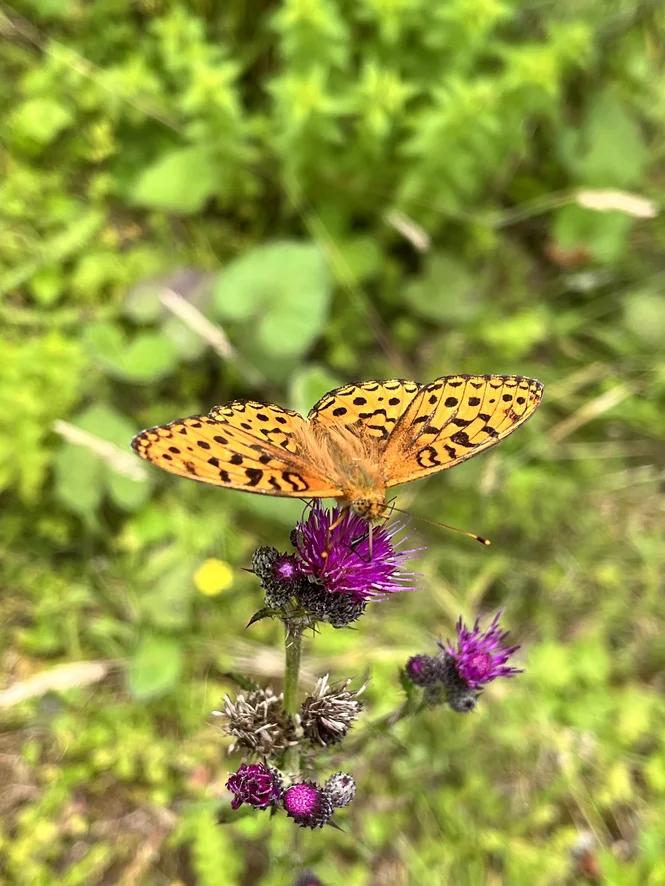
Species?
Fabriciana adippe
